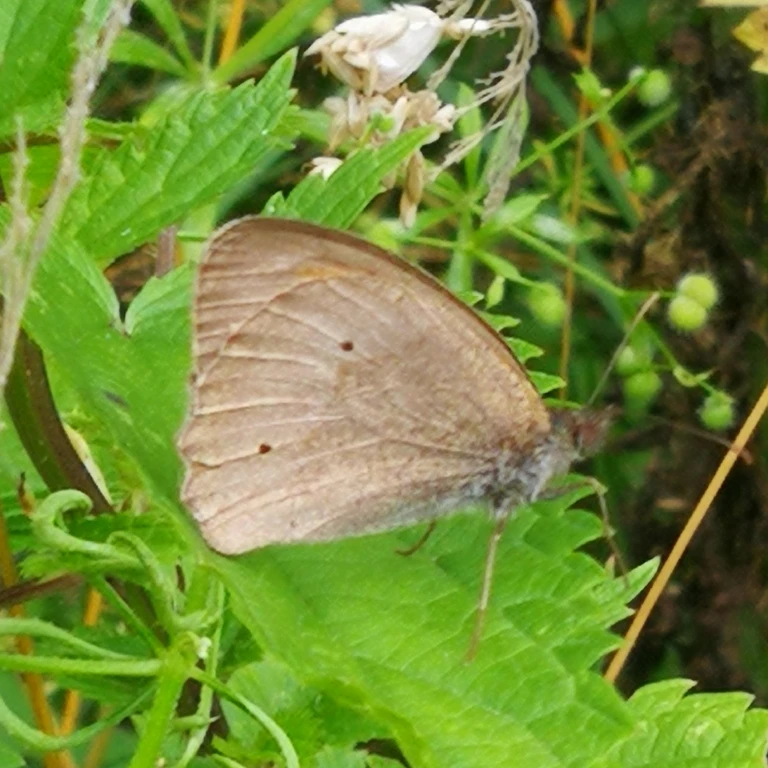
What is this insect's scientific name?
Maniola jurtina
